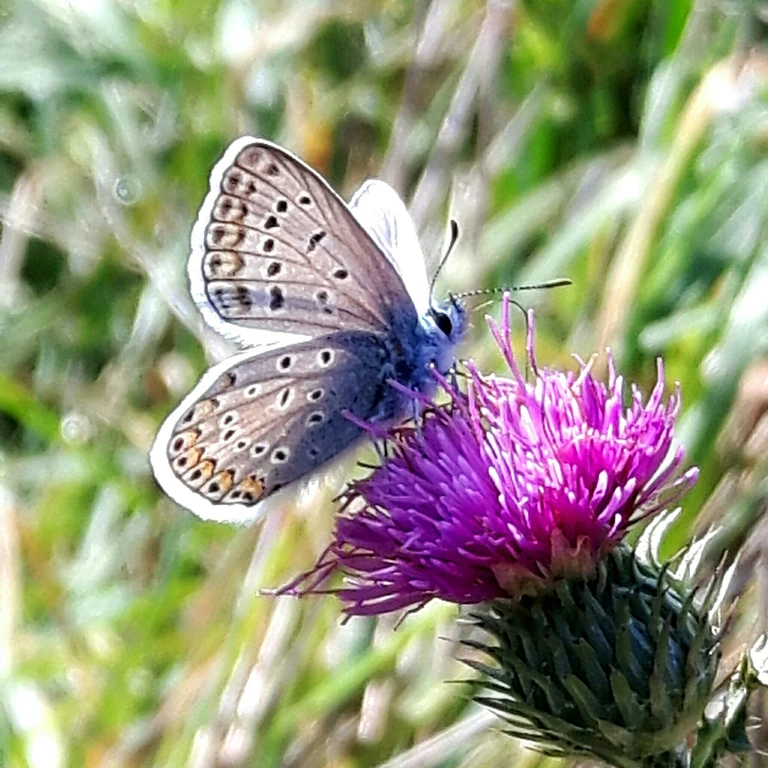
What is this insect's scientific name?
Polyommatus icarus
